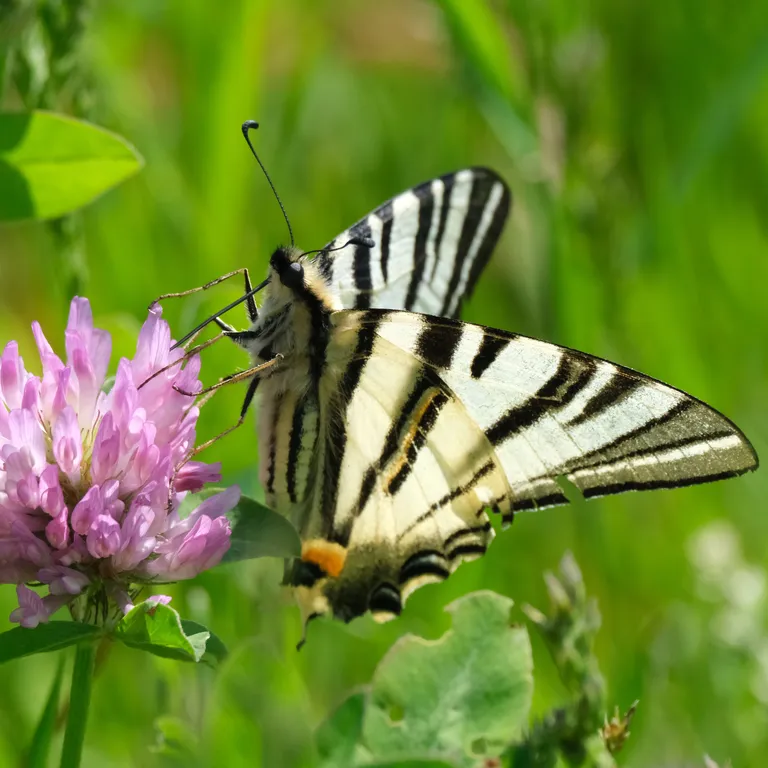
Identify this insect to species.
Iphiclides podalirius
